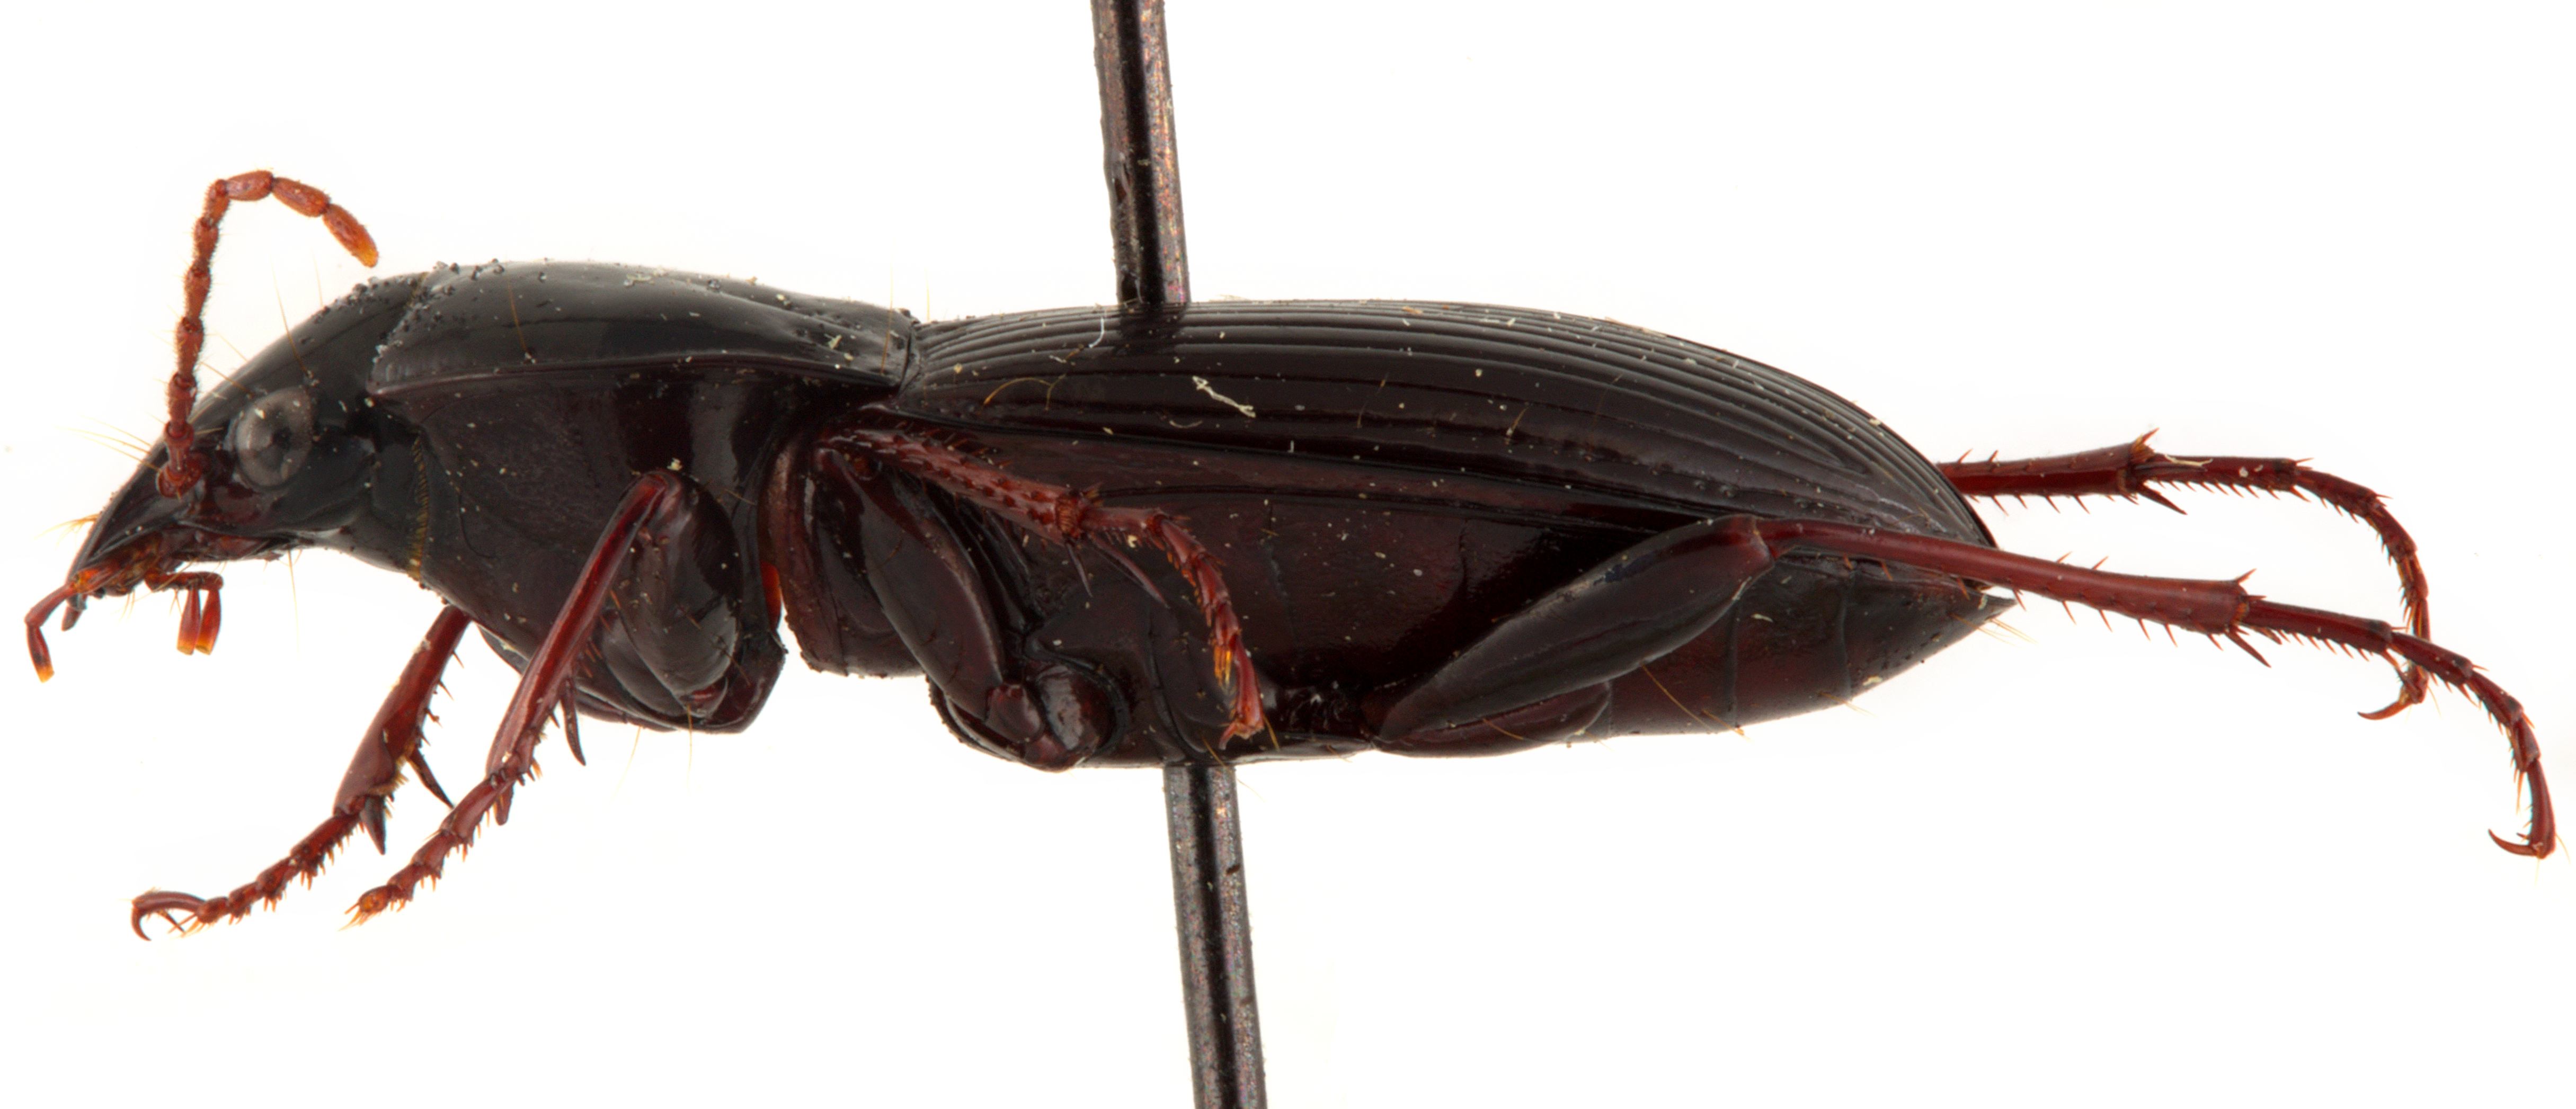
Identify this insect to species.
Abacidus permundus
